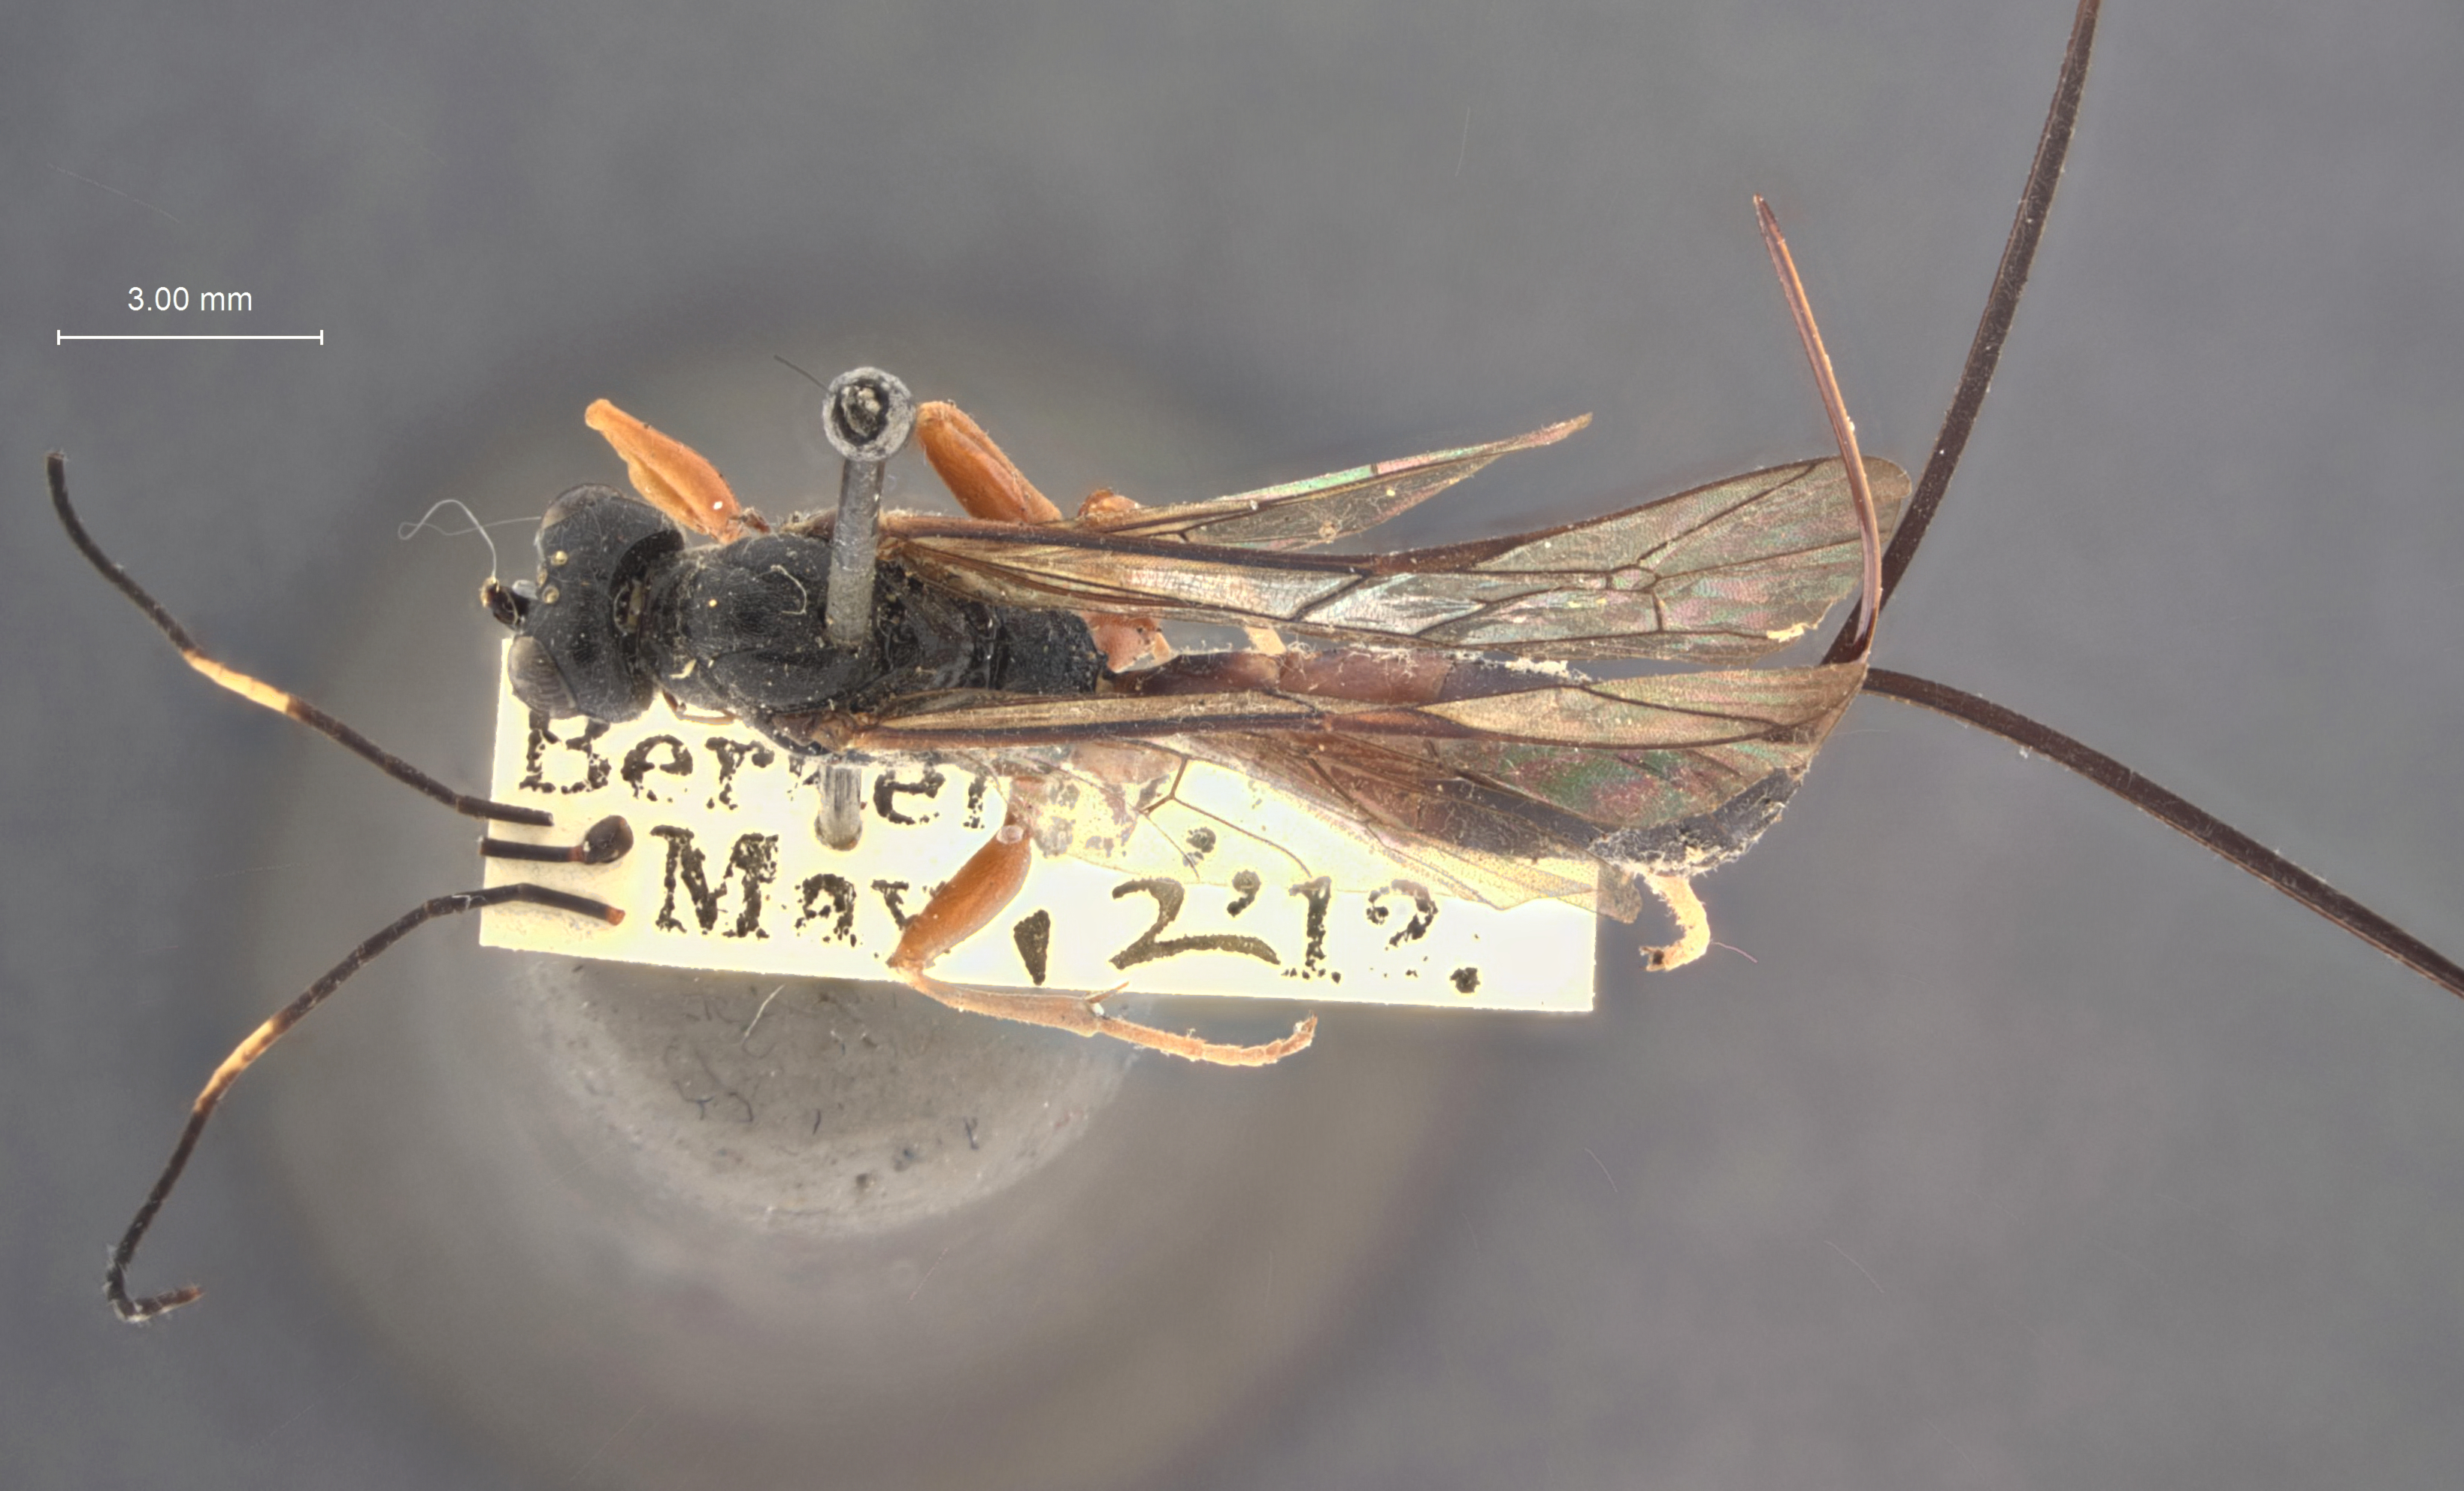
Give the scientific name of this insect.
Echthrus abdominalis
